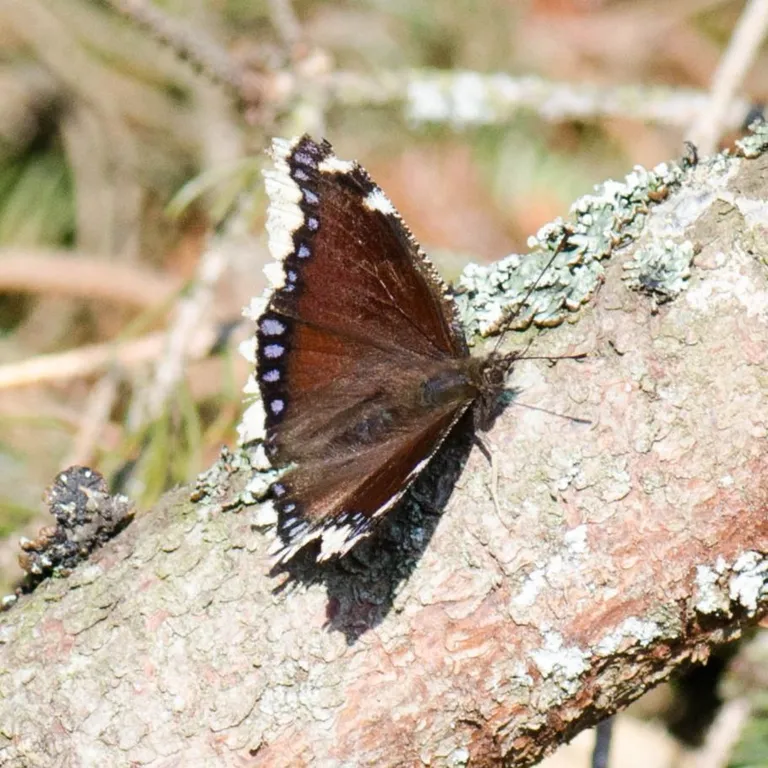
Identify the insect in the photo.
Nymphalis antiopa
